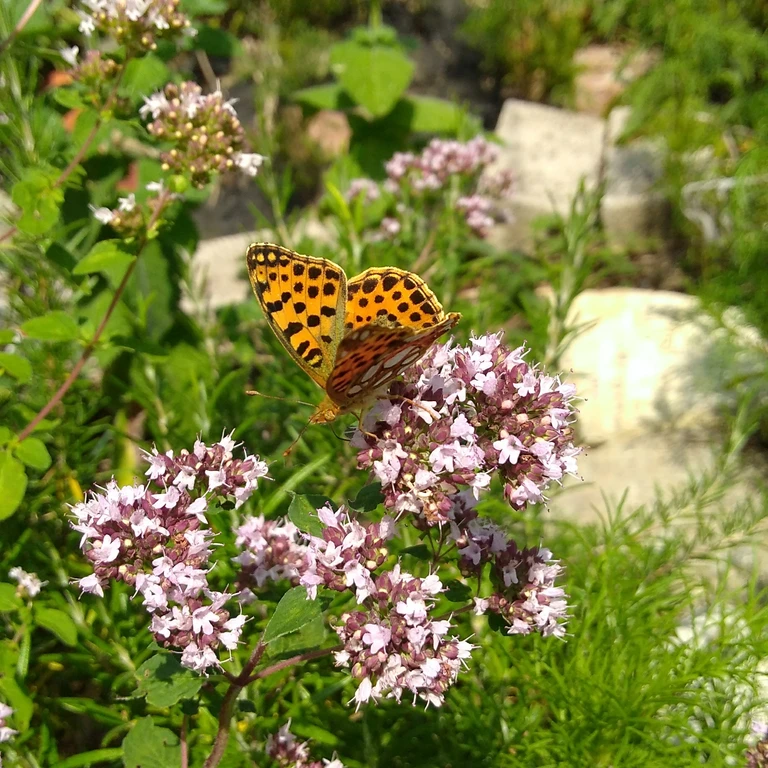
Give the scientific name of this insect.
Issoria lathonia
